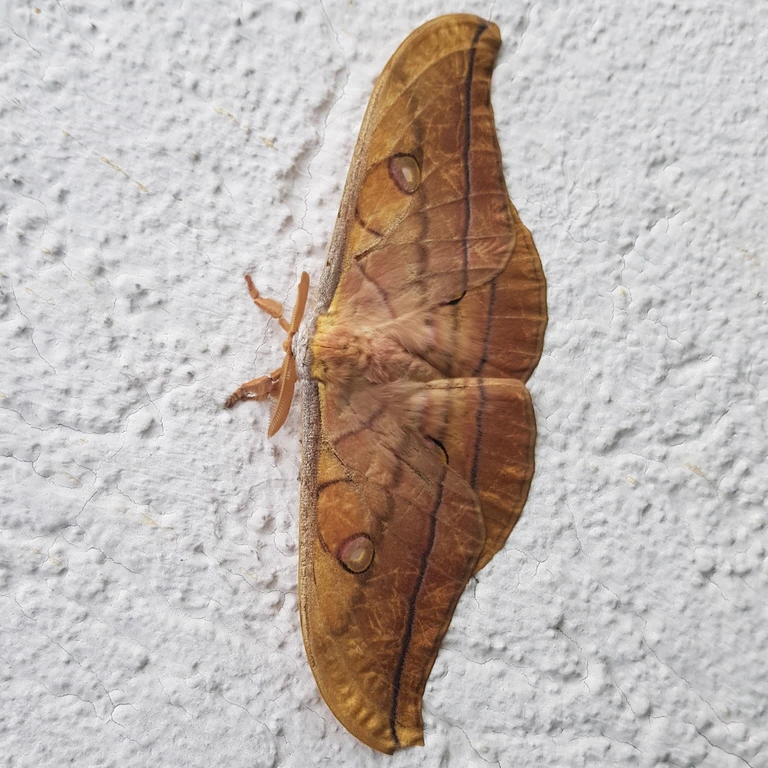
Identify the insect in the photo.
Antheraea yamamai
